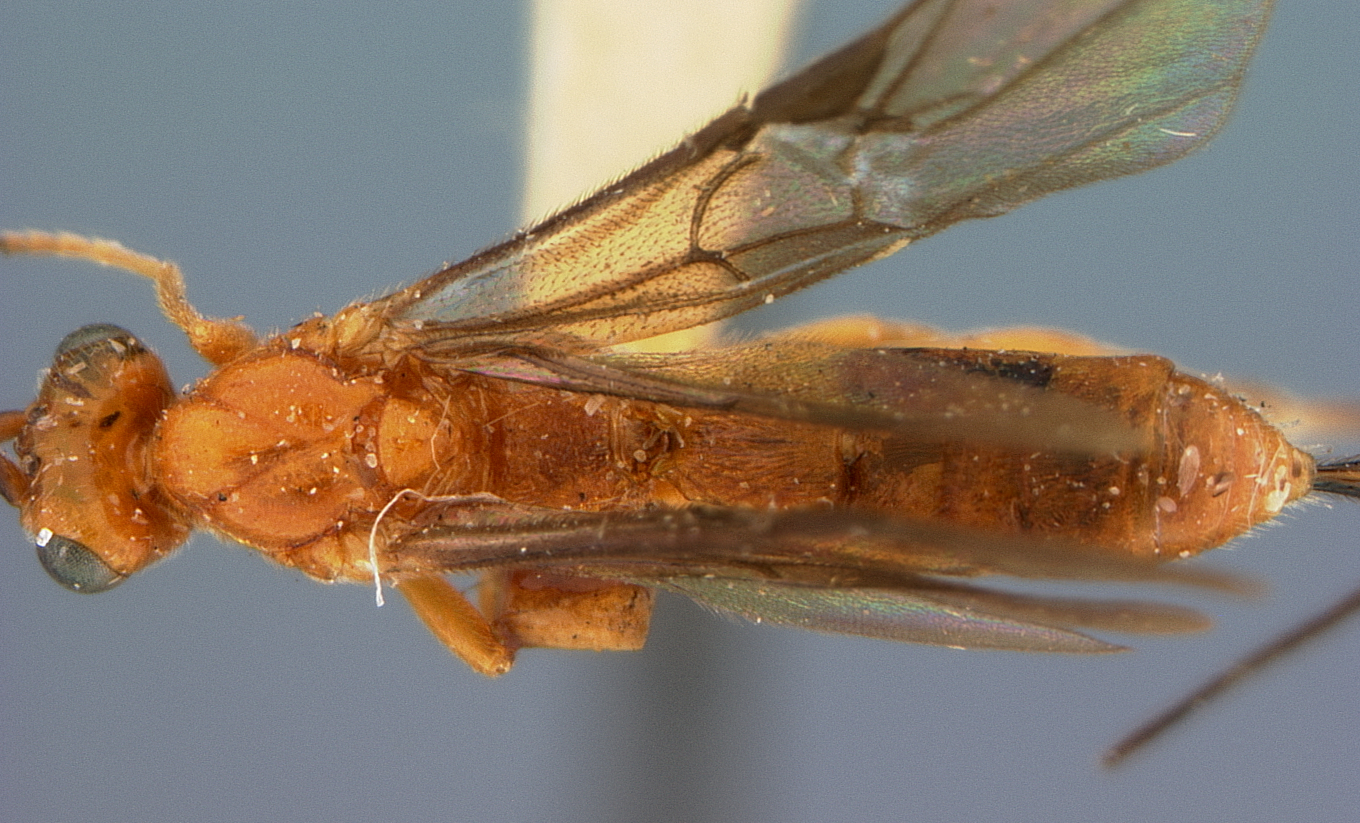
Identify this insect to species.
Bassus abdominalis
